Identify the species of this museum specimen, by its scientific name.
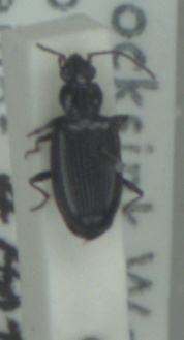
Bembidion atrocaeruleum
